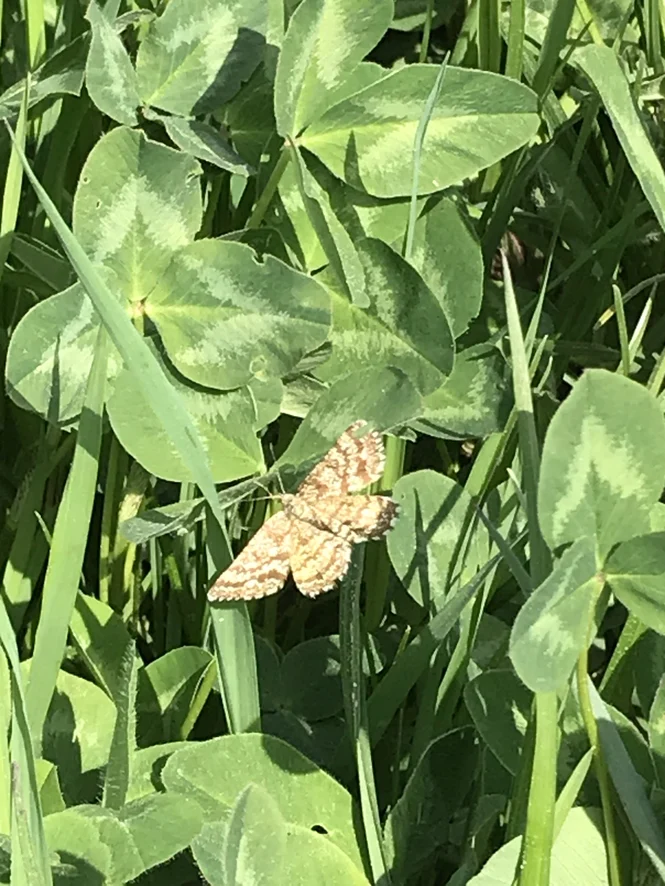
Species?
Ematurga atomaria
